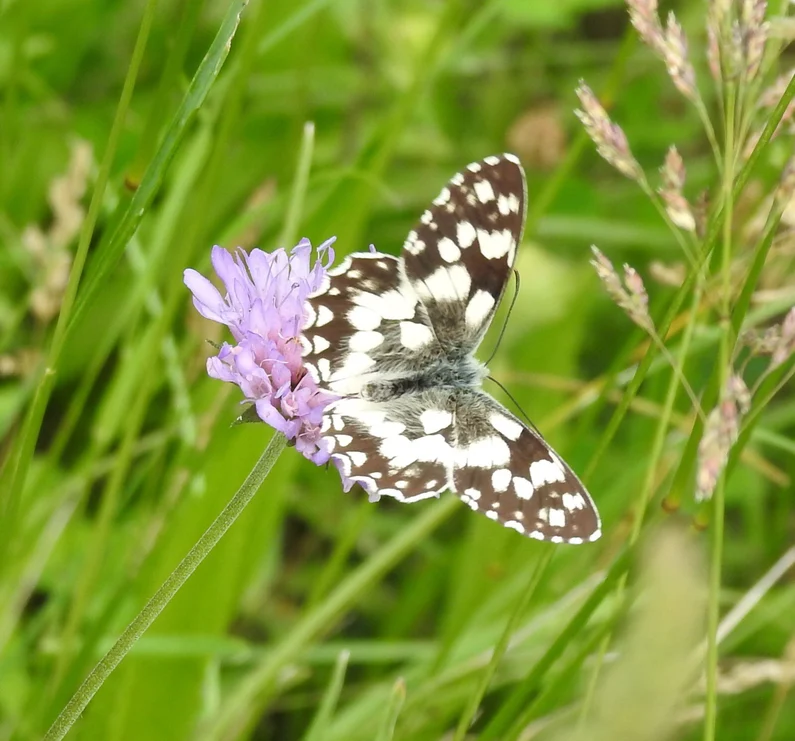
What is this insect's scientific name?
Melanargia galathea
